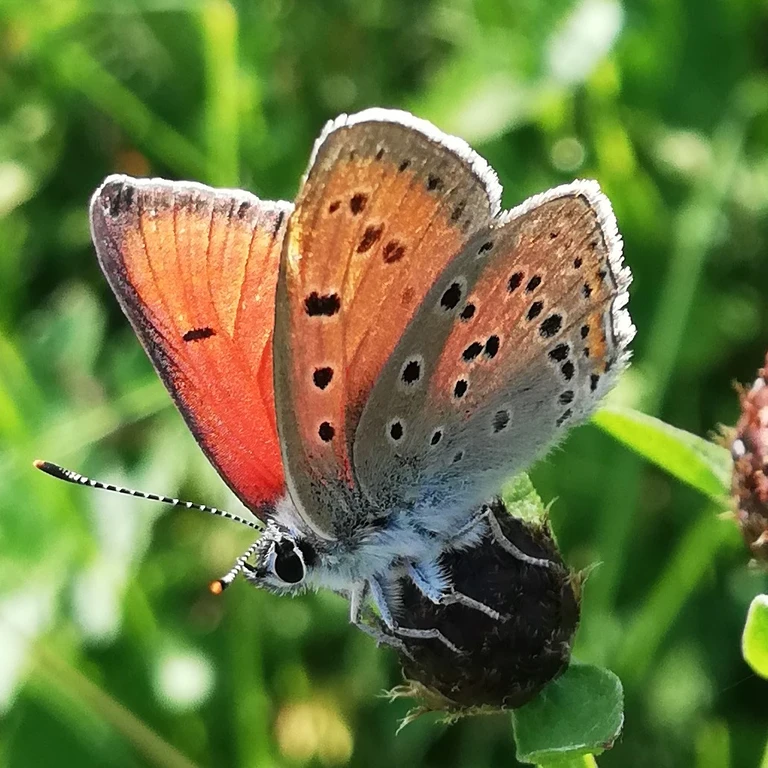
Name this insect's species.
Lycaena hippothoe (also Palaeochrysophanus hippothoe)
